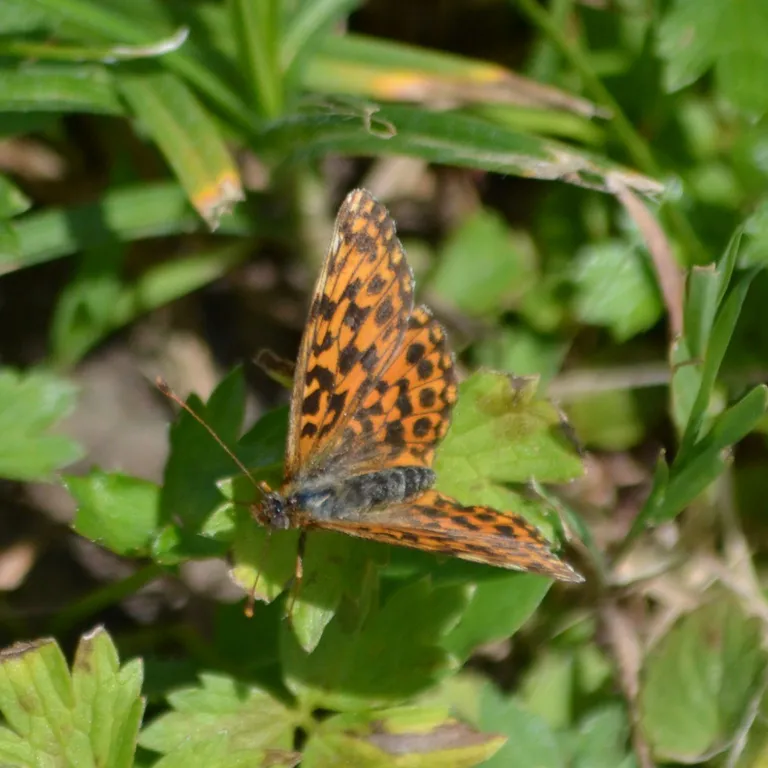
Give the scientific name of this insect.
Boloria dia
